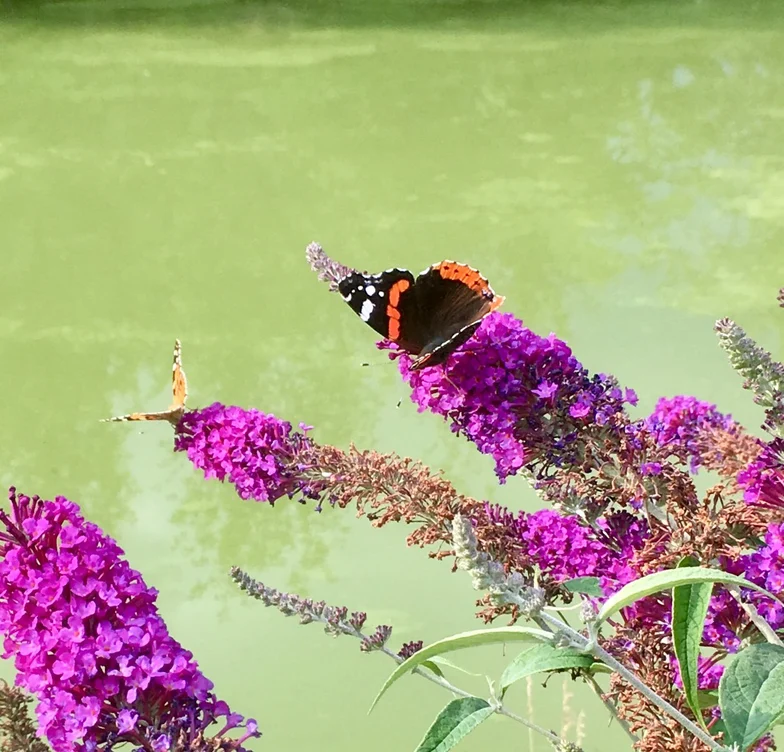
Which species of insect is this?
Vanessa atalanta
